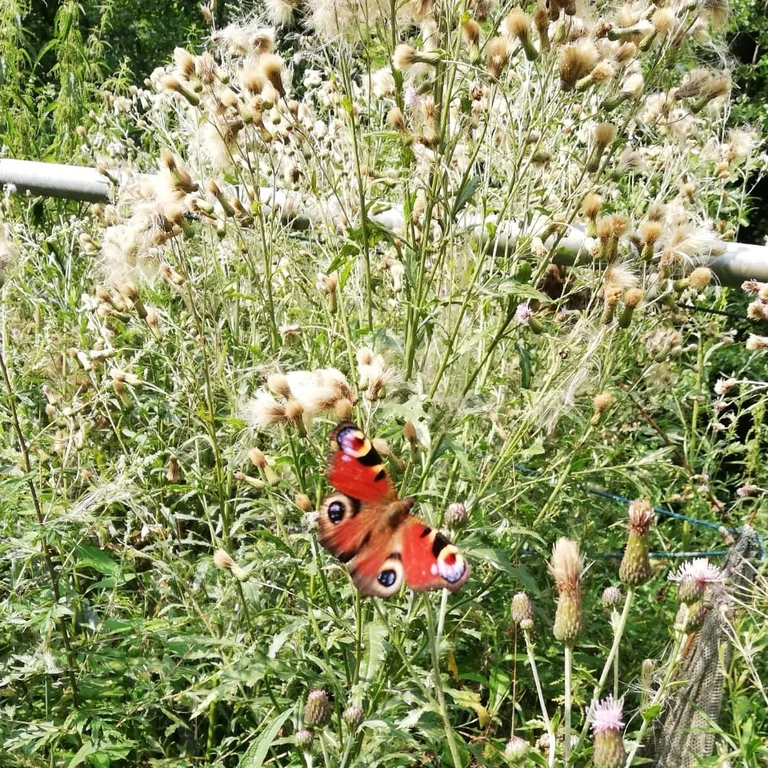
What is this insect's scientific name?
Aglais io
